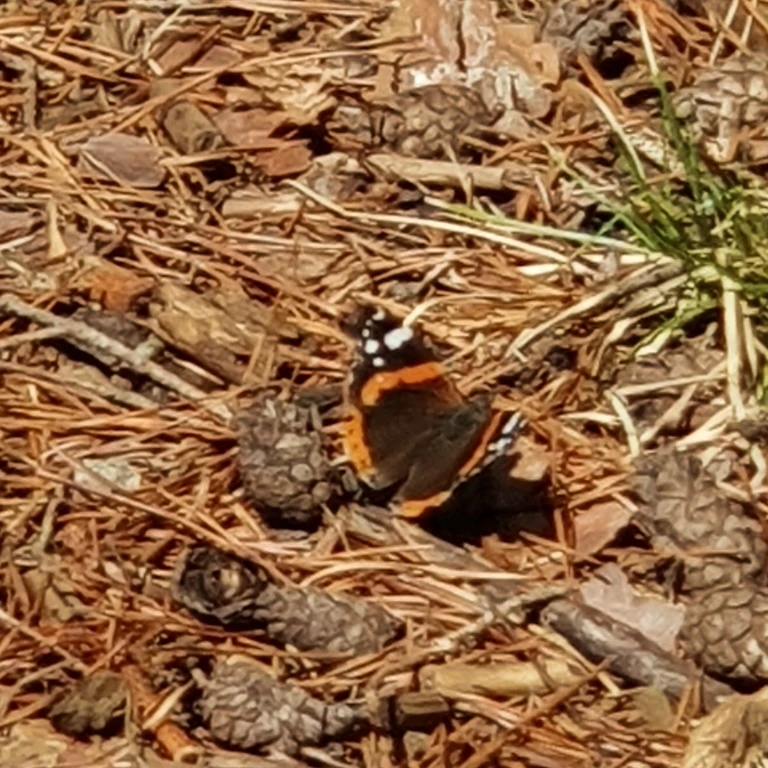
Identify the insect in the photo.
Vanessa atalanta
